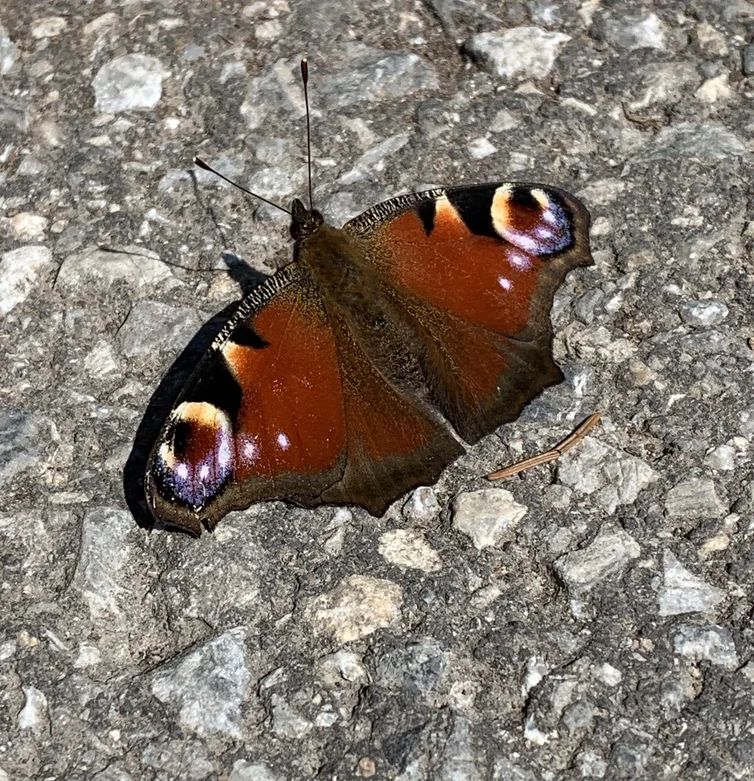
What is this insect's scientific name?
Aglais io
